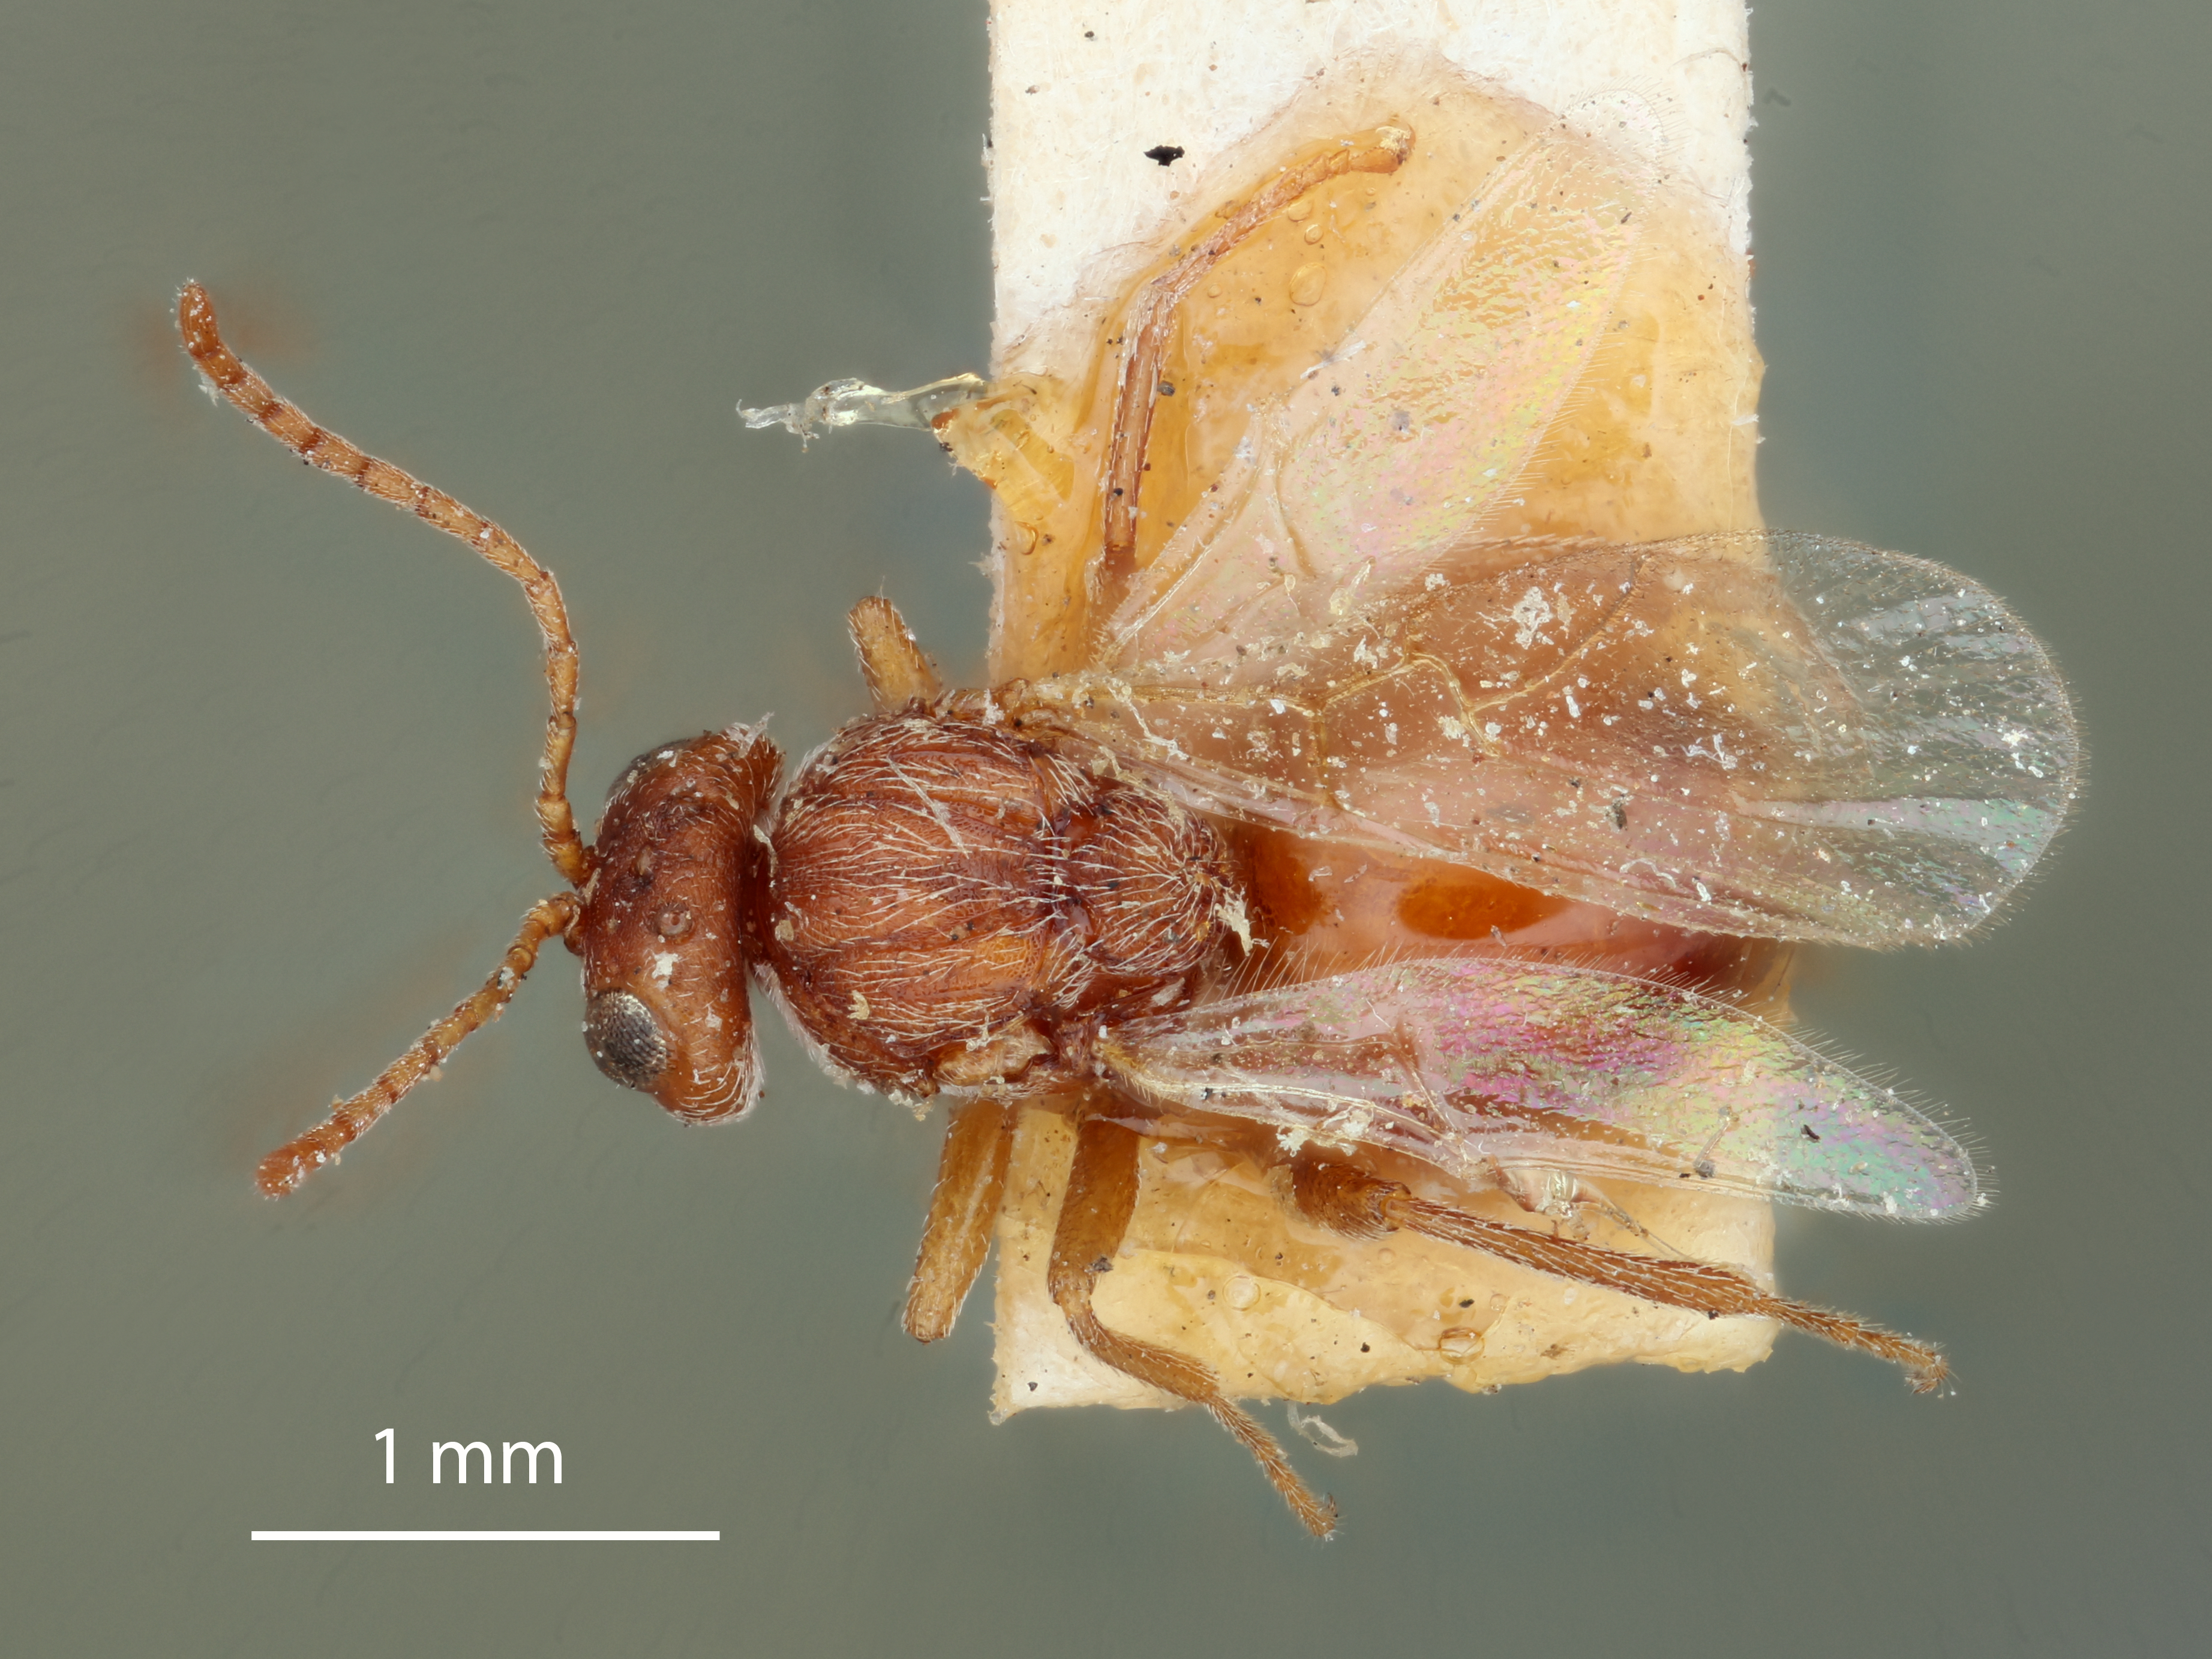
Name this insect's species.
Andricus cinnamomeus
